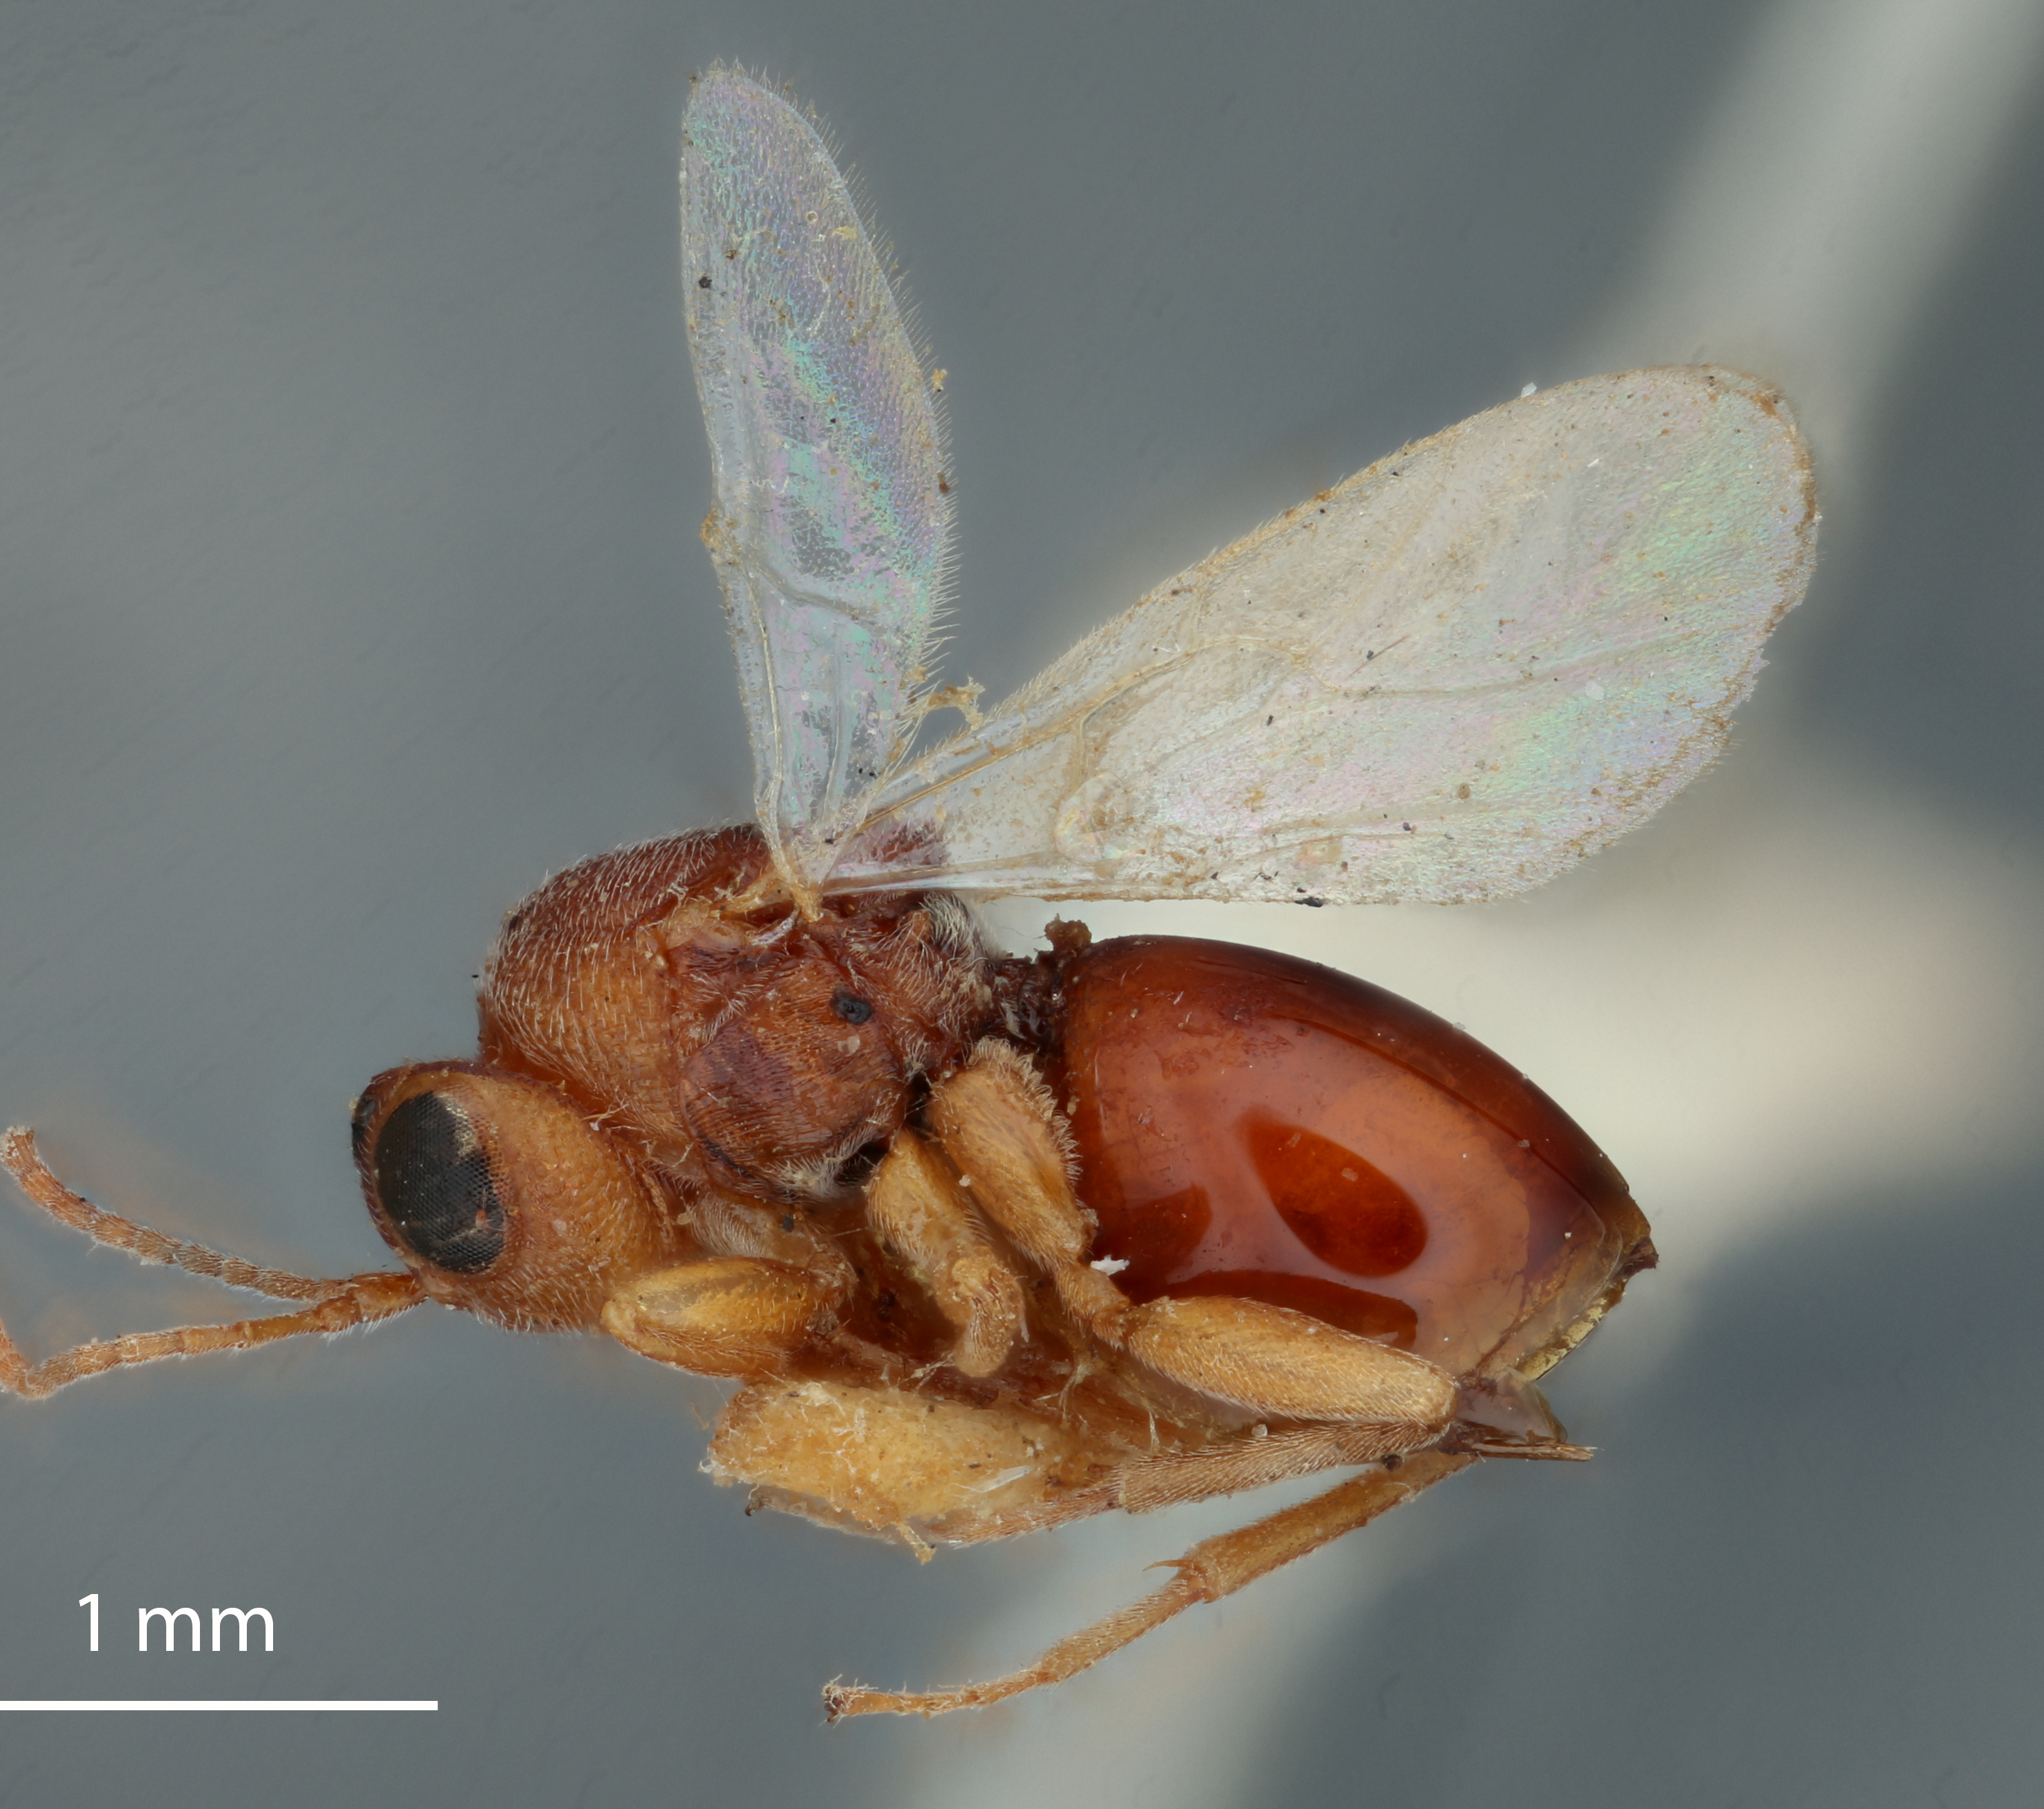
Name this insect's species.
Synergus medullae
